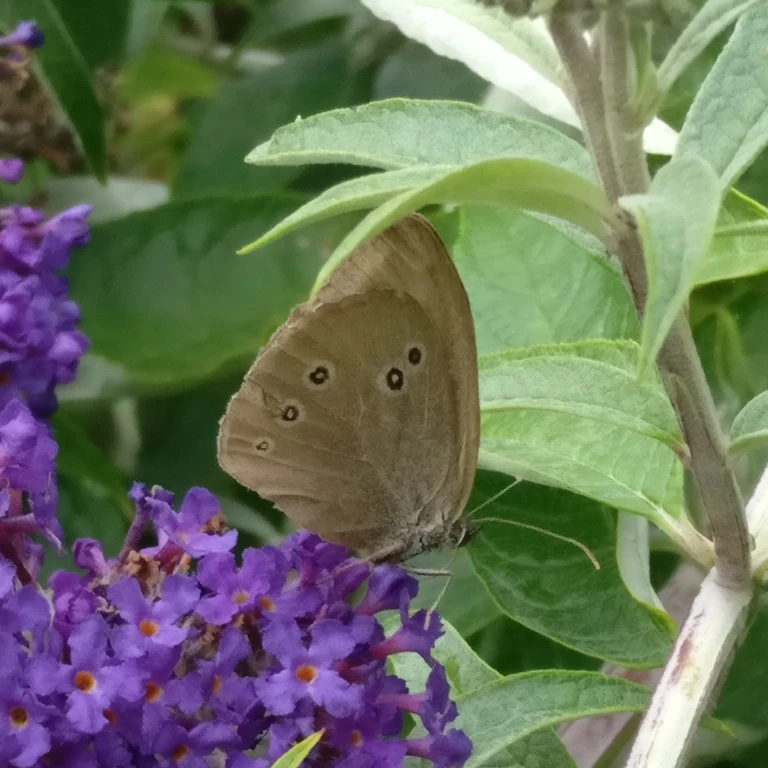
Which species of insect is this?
Aphantopus hyperantus
